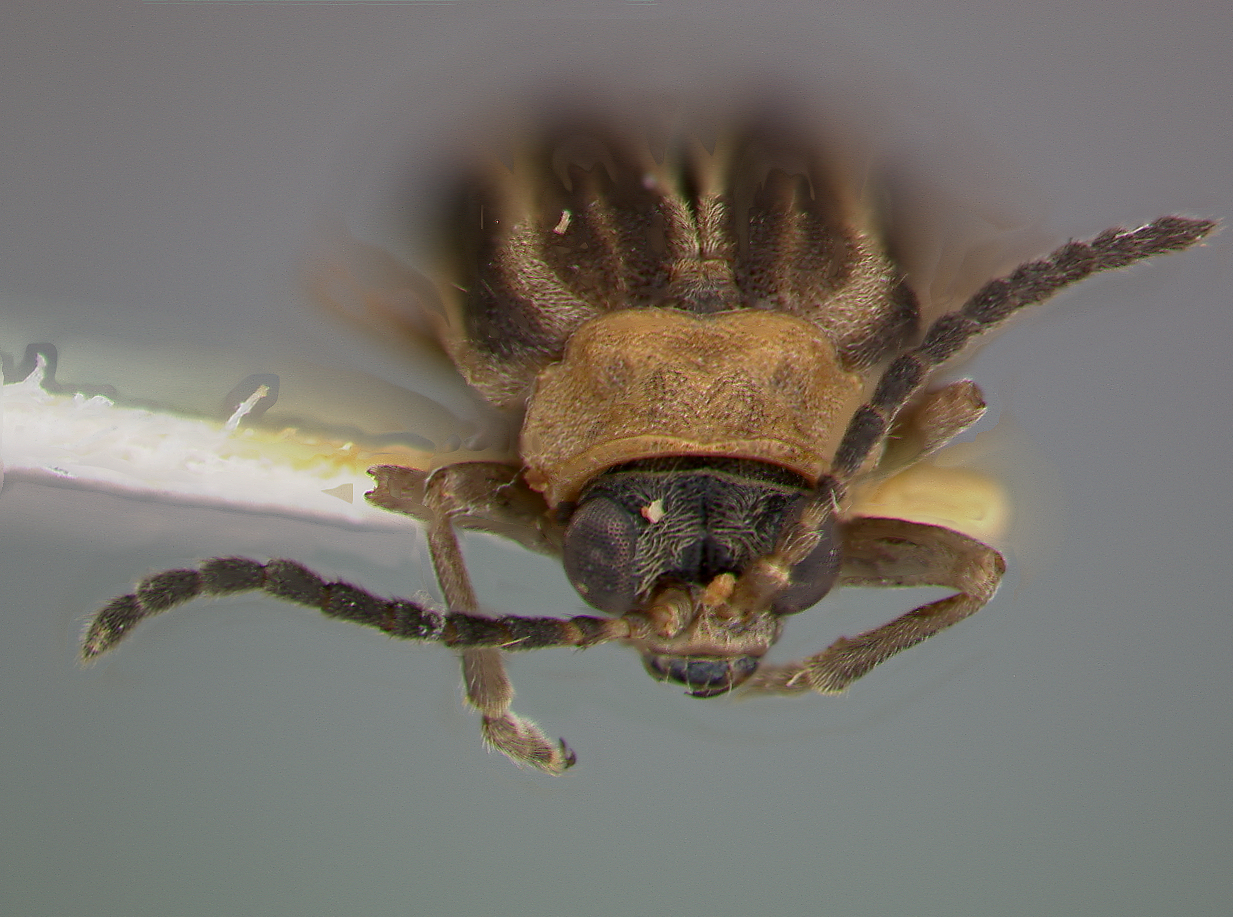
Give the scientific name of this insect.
Galerucella jamaicensis
